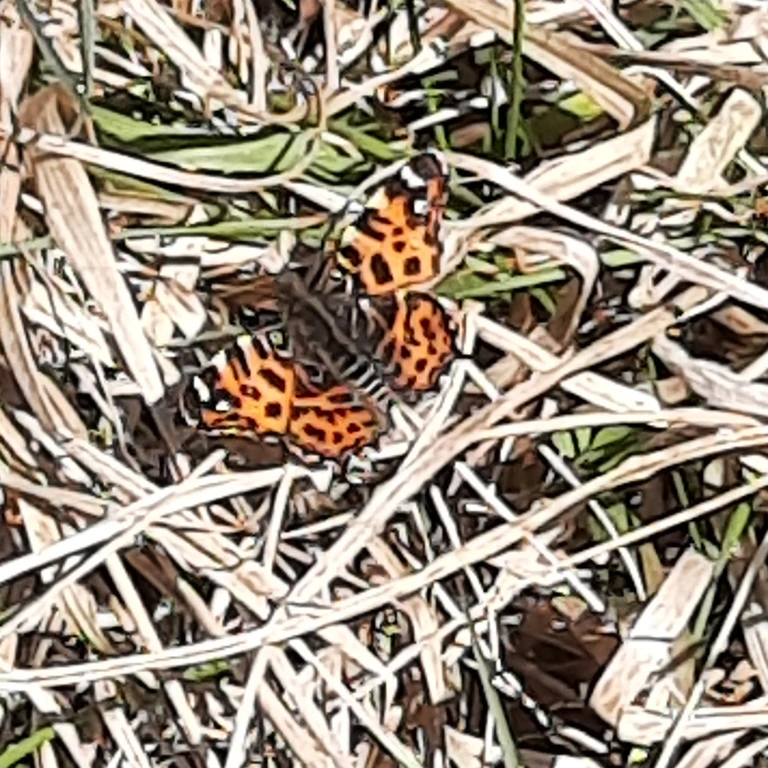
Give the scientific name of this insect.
Araschnia levana
